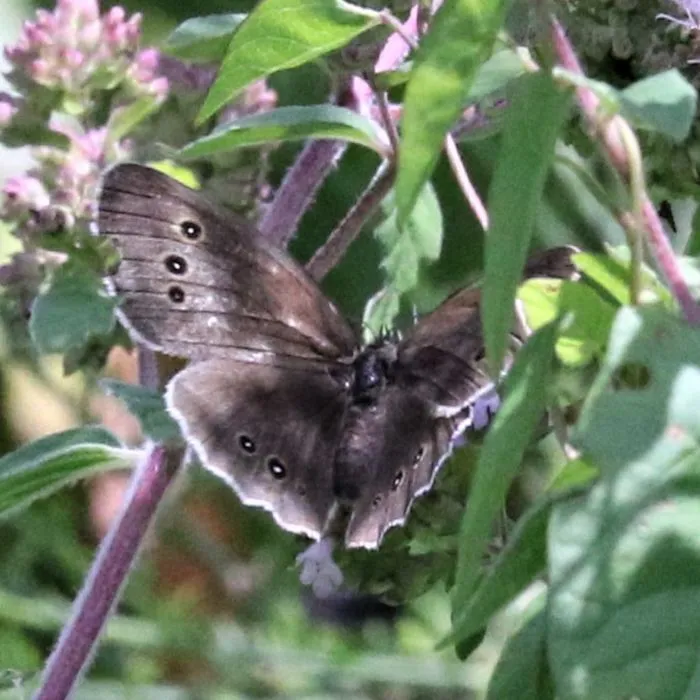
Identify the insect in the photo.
Aphantopus hyperantus
